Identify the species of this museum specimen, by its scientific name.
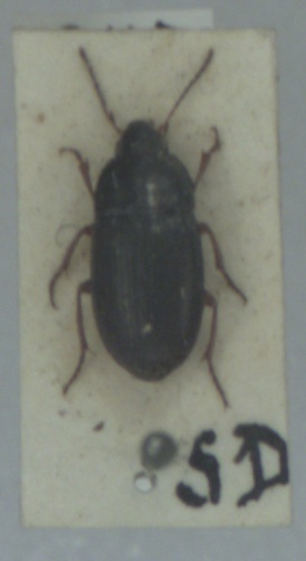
Amara familiaris
